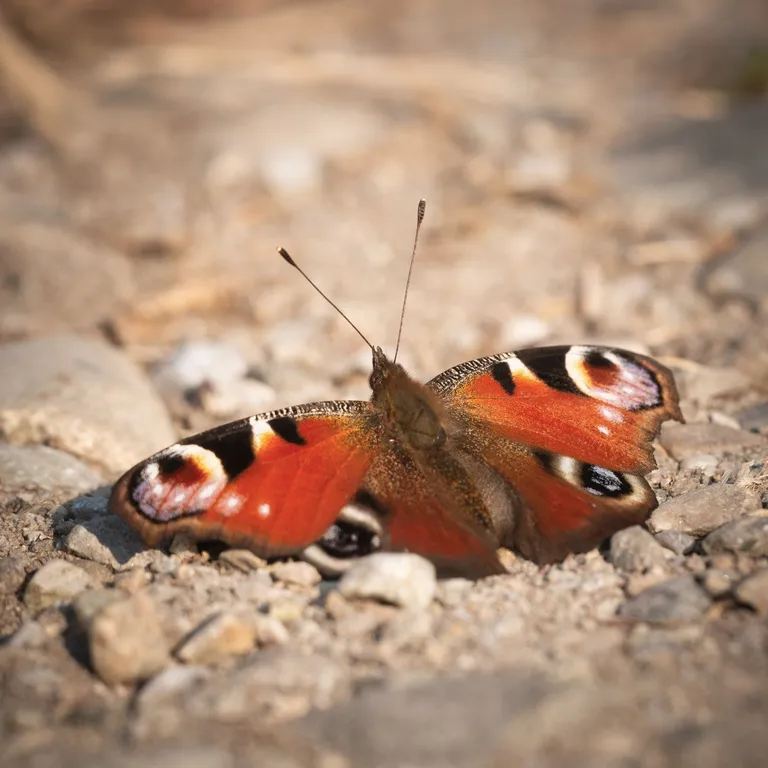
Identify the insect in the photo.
Aglais io
